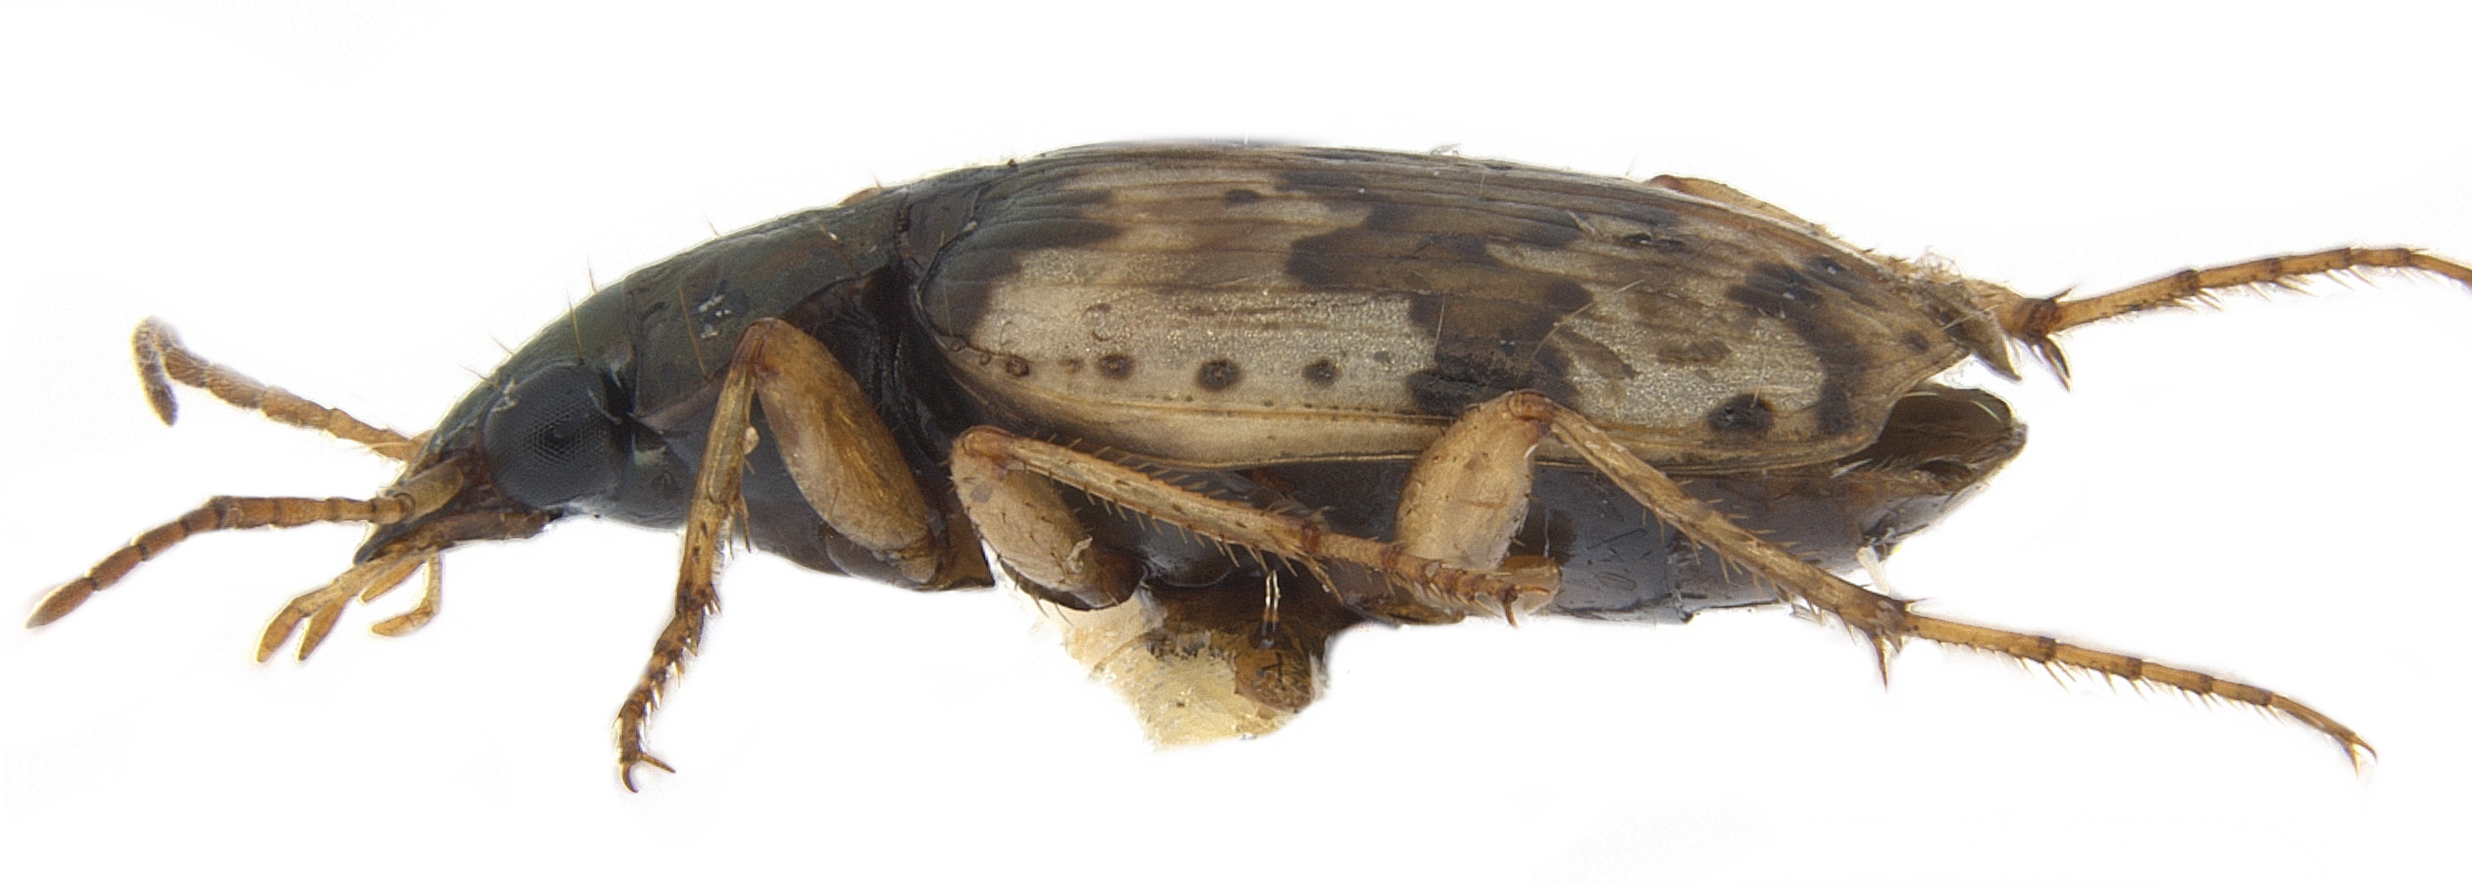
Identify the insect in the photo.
Tetragonoderus latipennis
